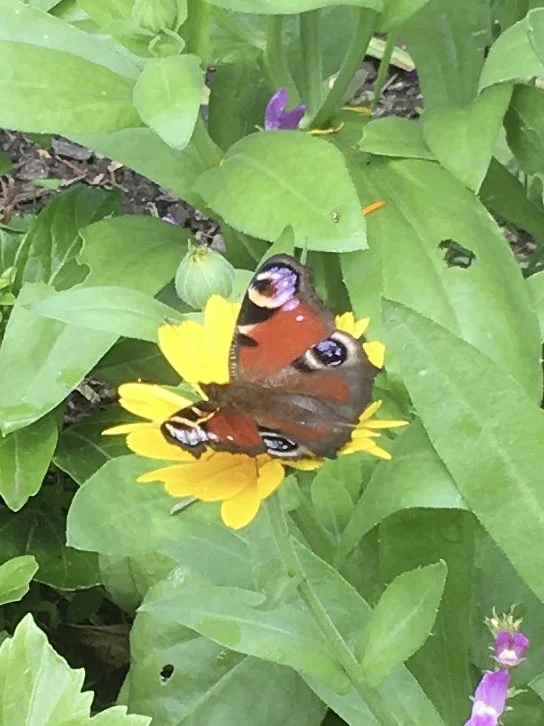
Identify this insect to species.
Aglais io
